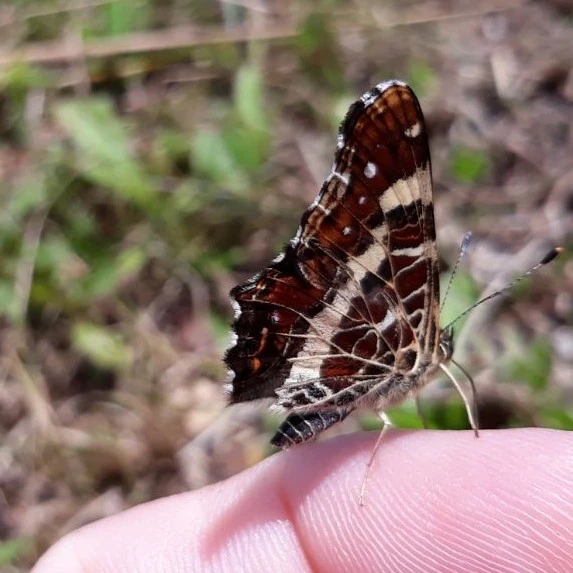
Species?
Araschnia levana
